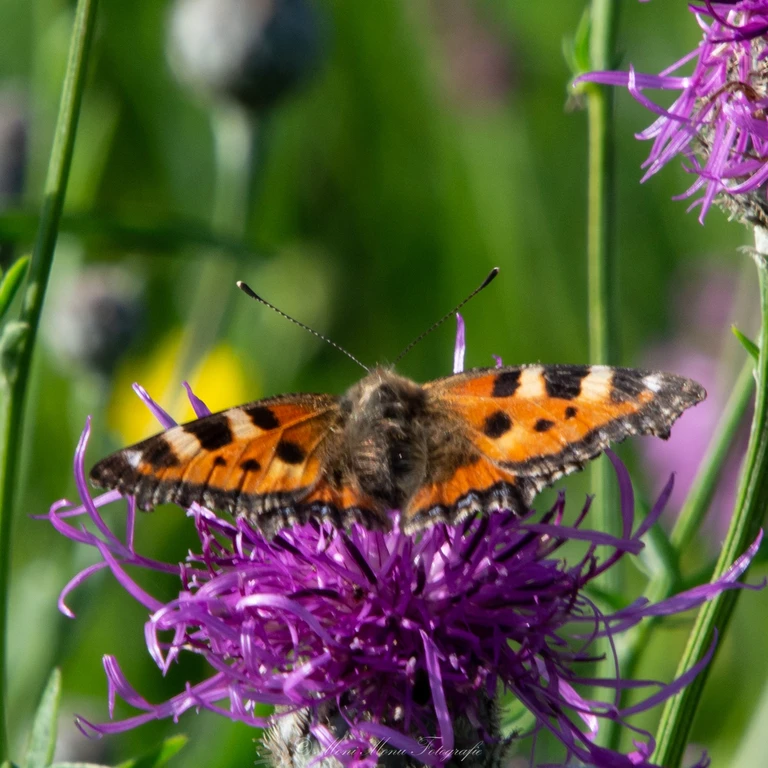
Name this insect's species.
Aglais urticae
